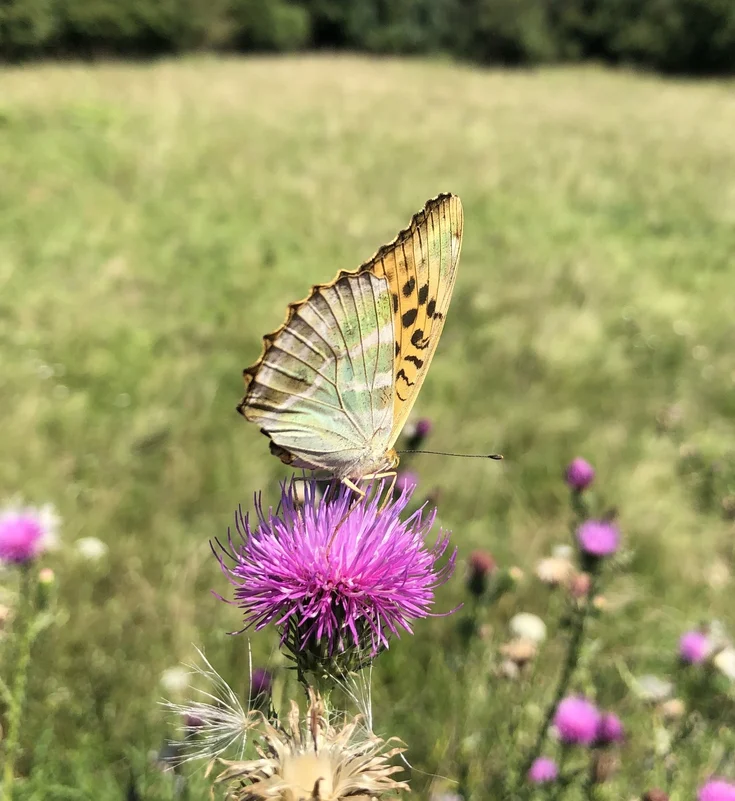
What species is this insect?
Argynnis paphia
